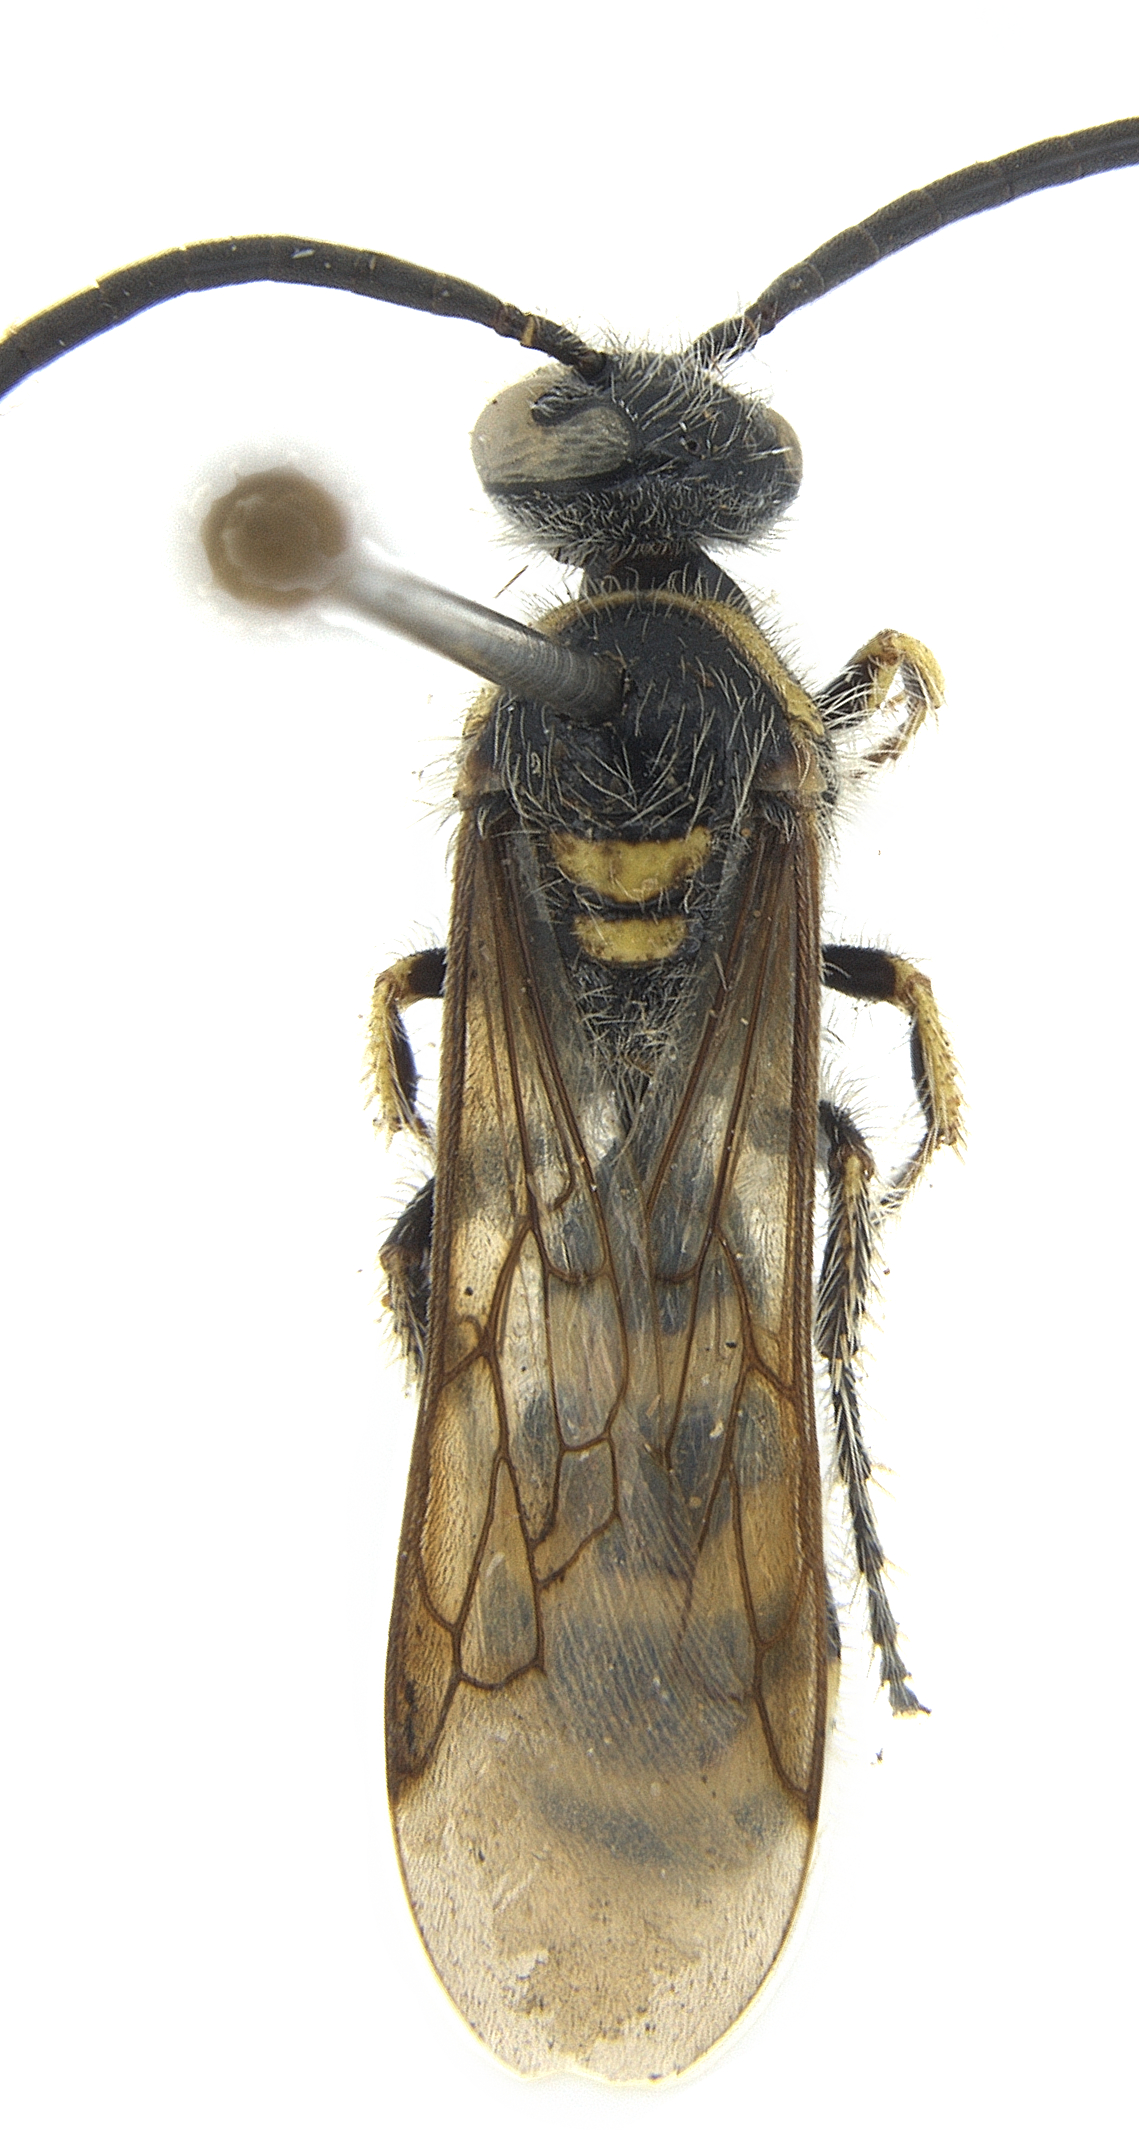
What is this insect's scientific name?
Micromeriella marginella
